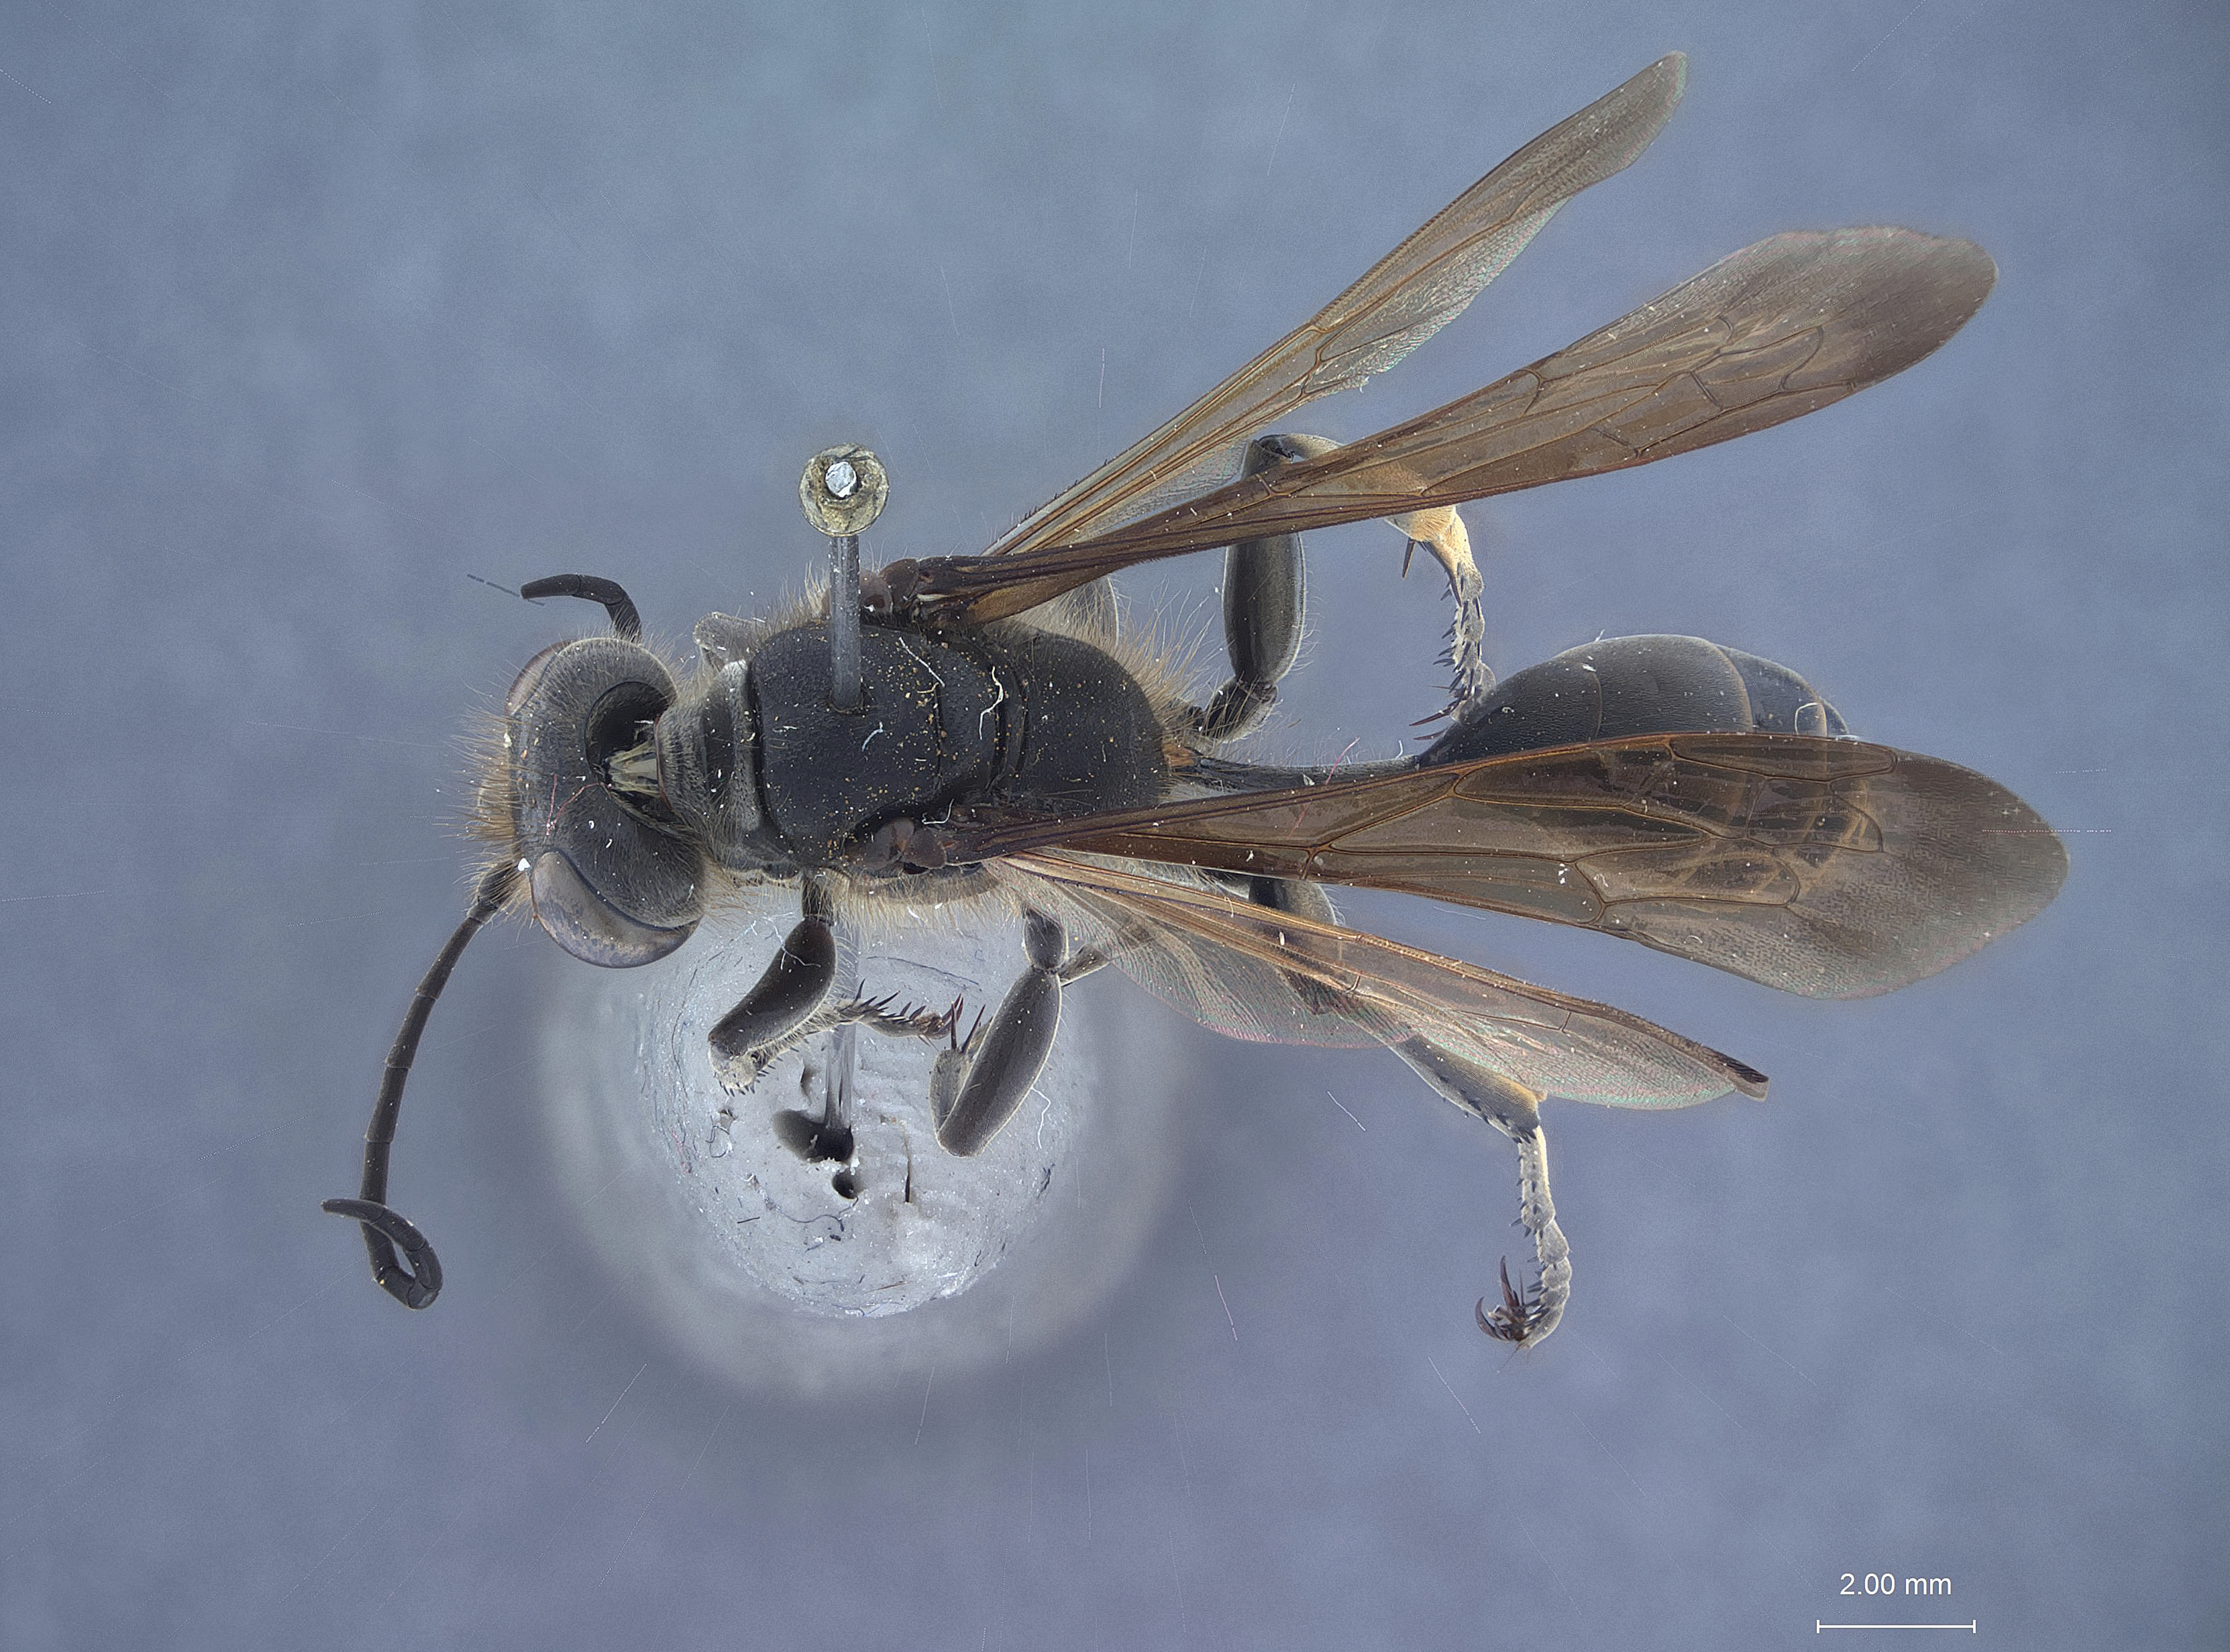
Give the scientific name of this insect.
Sphex pempuchi
